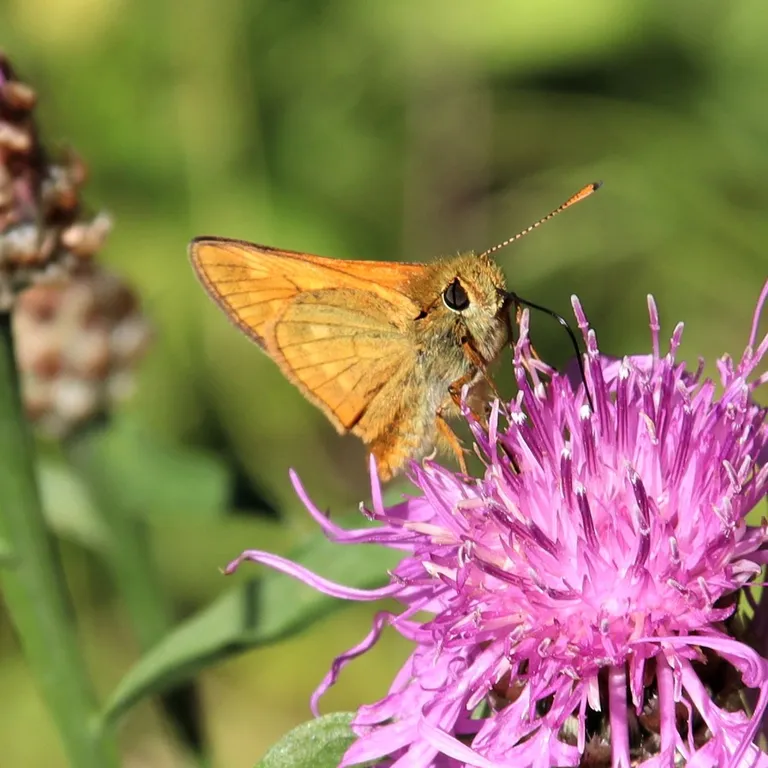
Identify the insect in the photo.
Ochlodes sylvanus (also Ochlodes venata)
